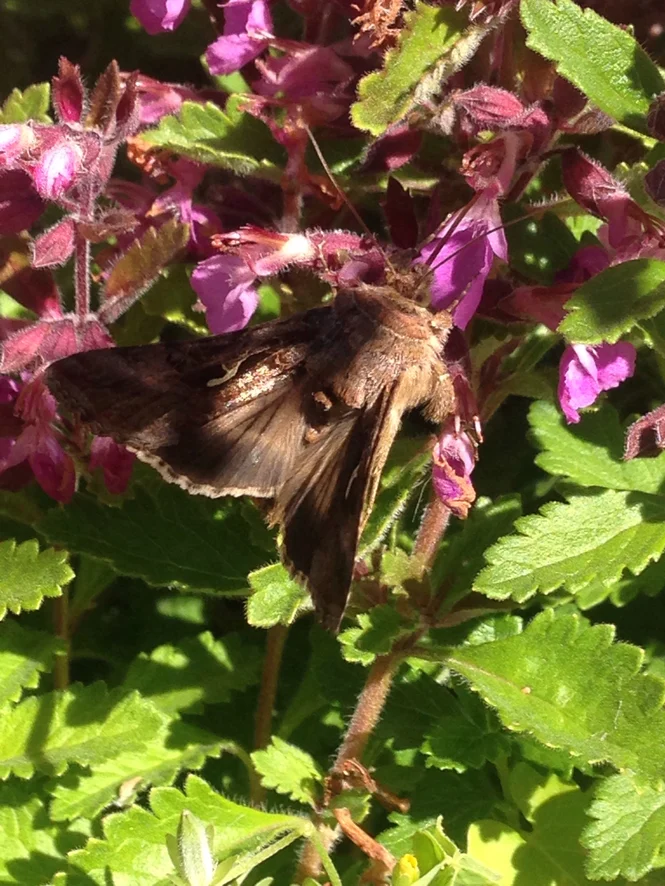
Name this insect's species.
Autographa gamma
